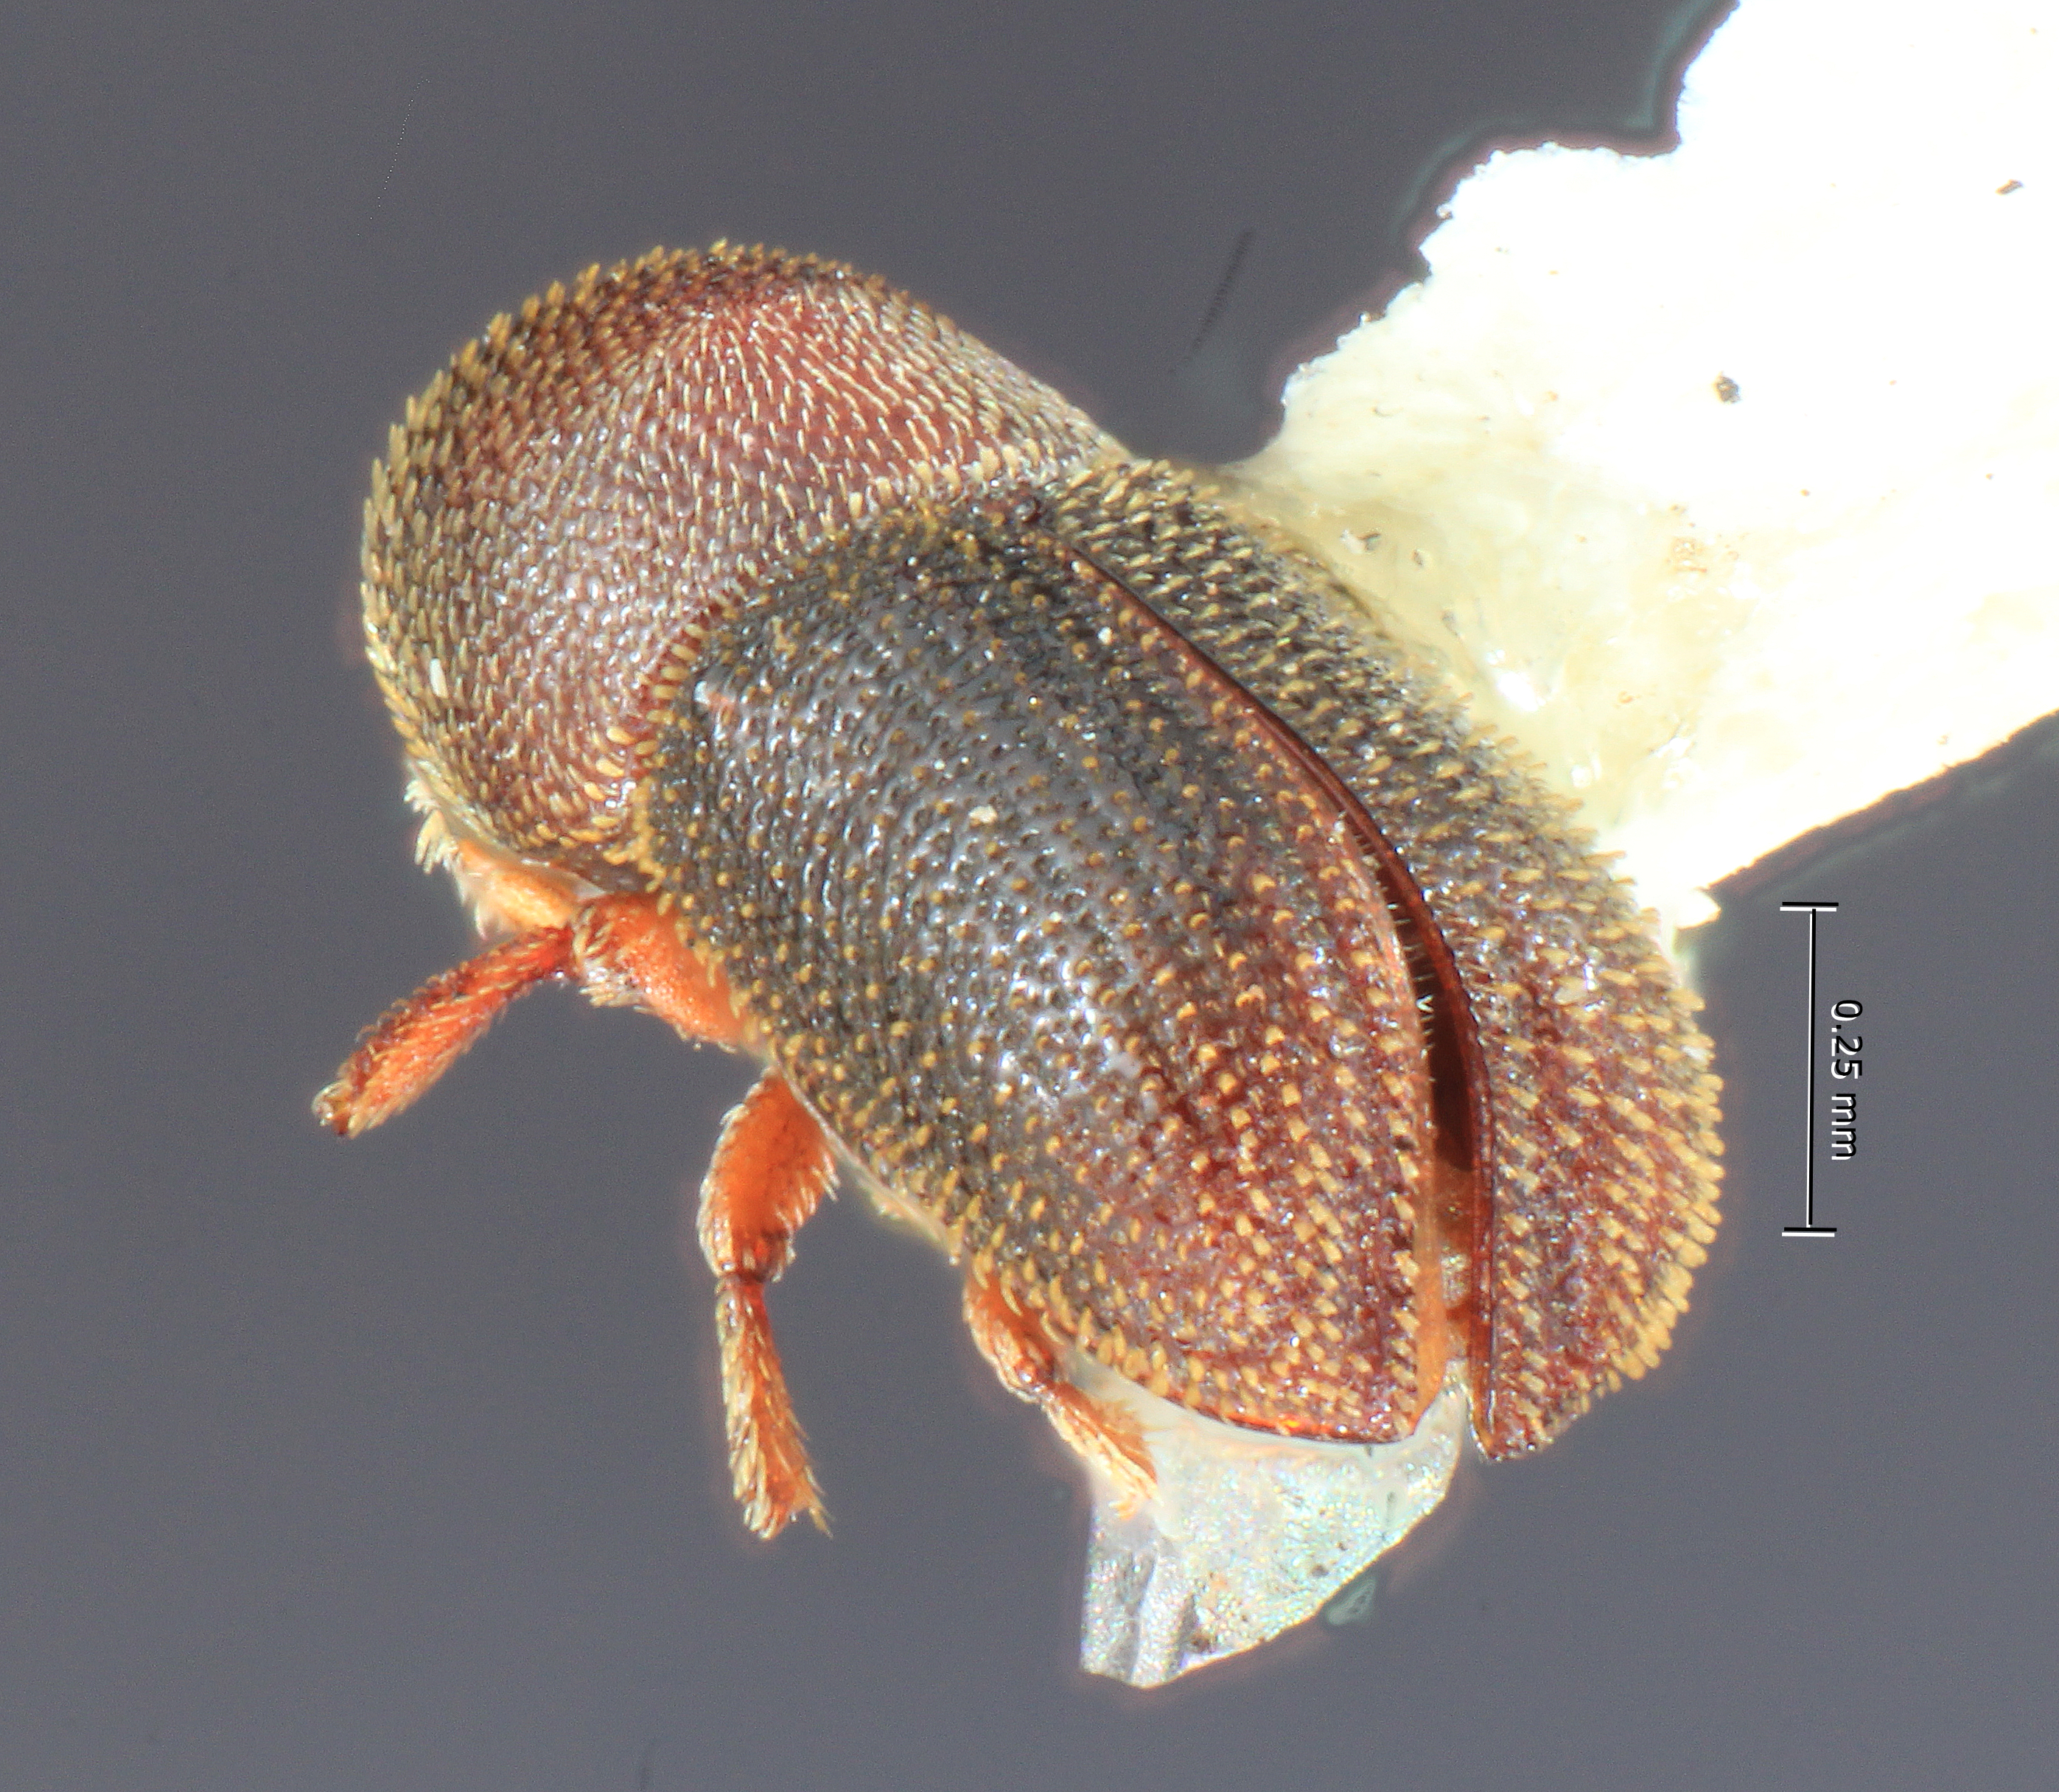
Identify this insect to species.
Styphlosoma granulatum
